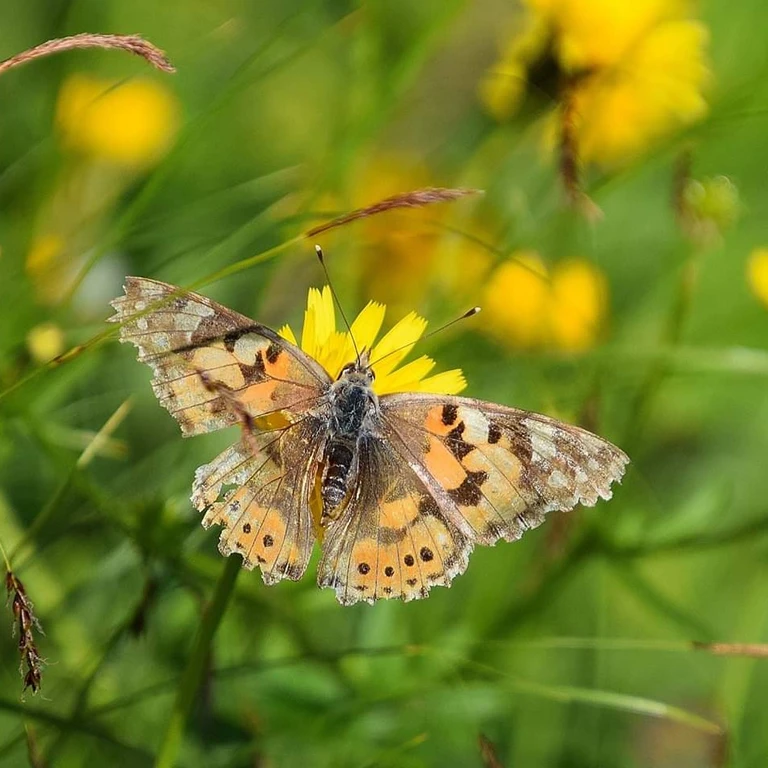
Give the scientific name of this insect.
Vanessa cardui
